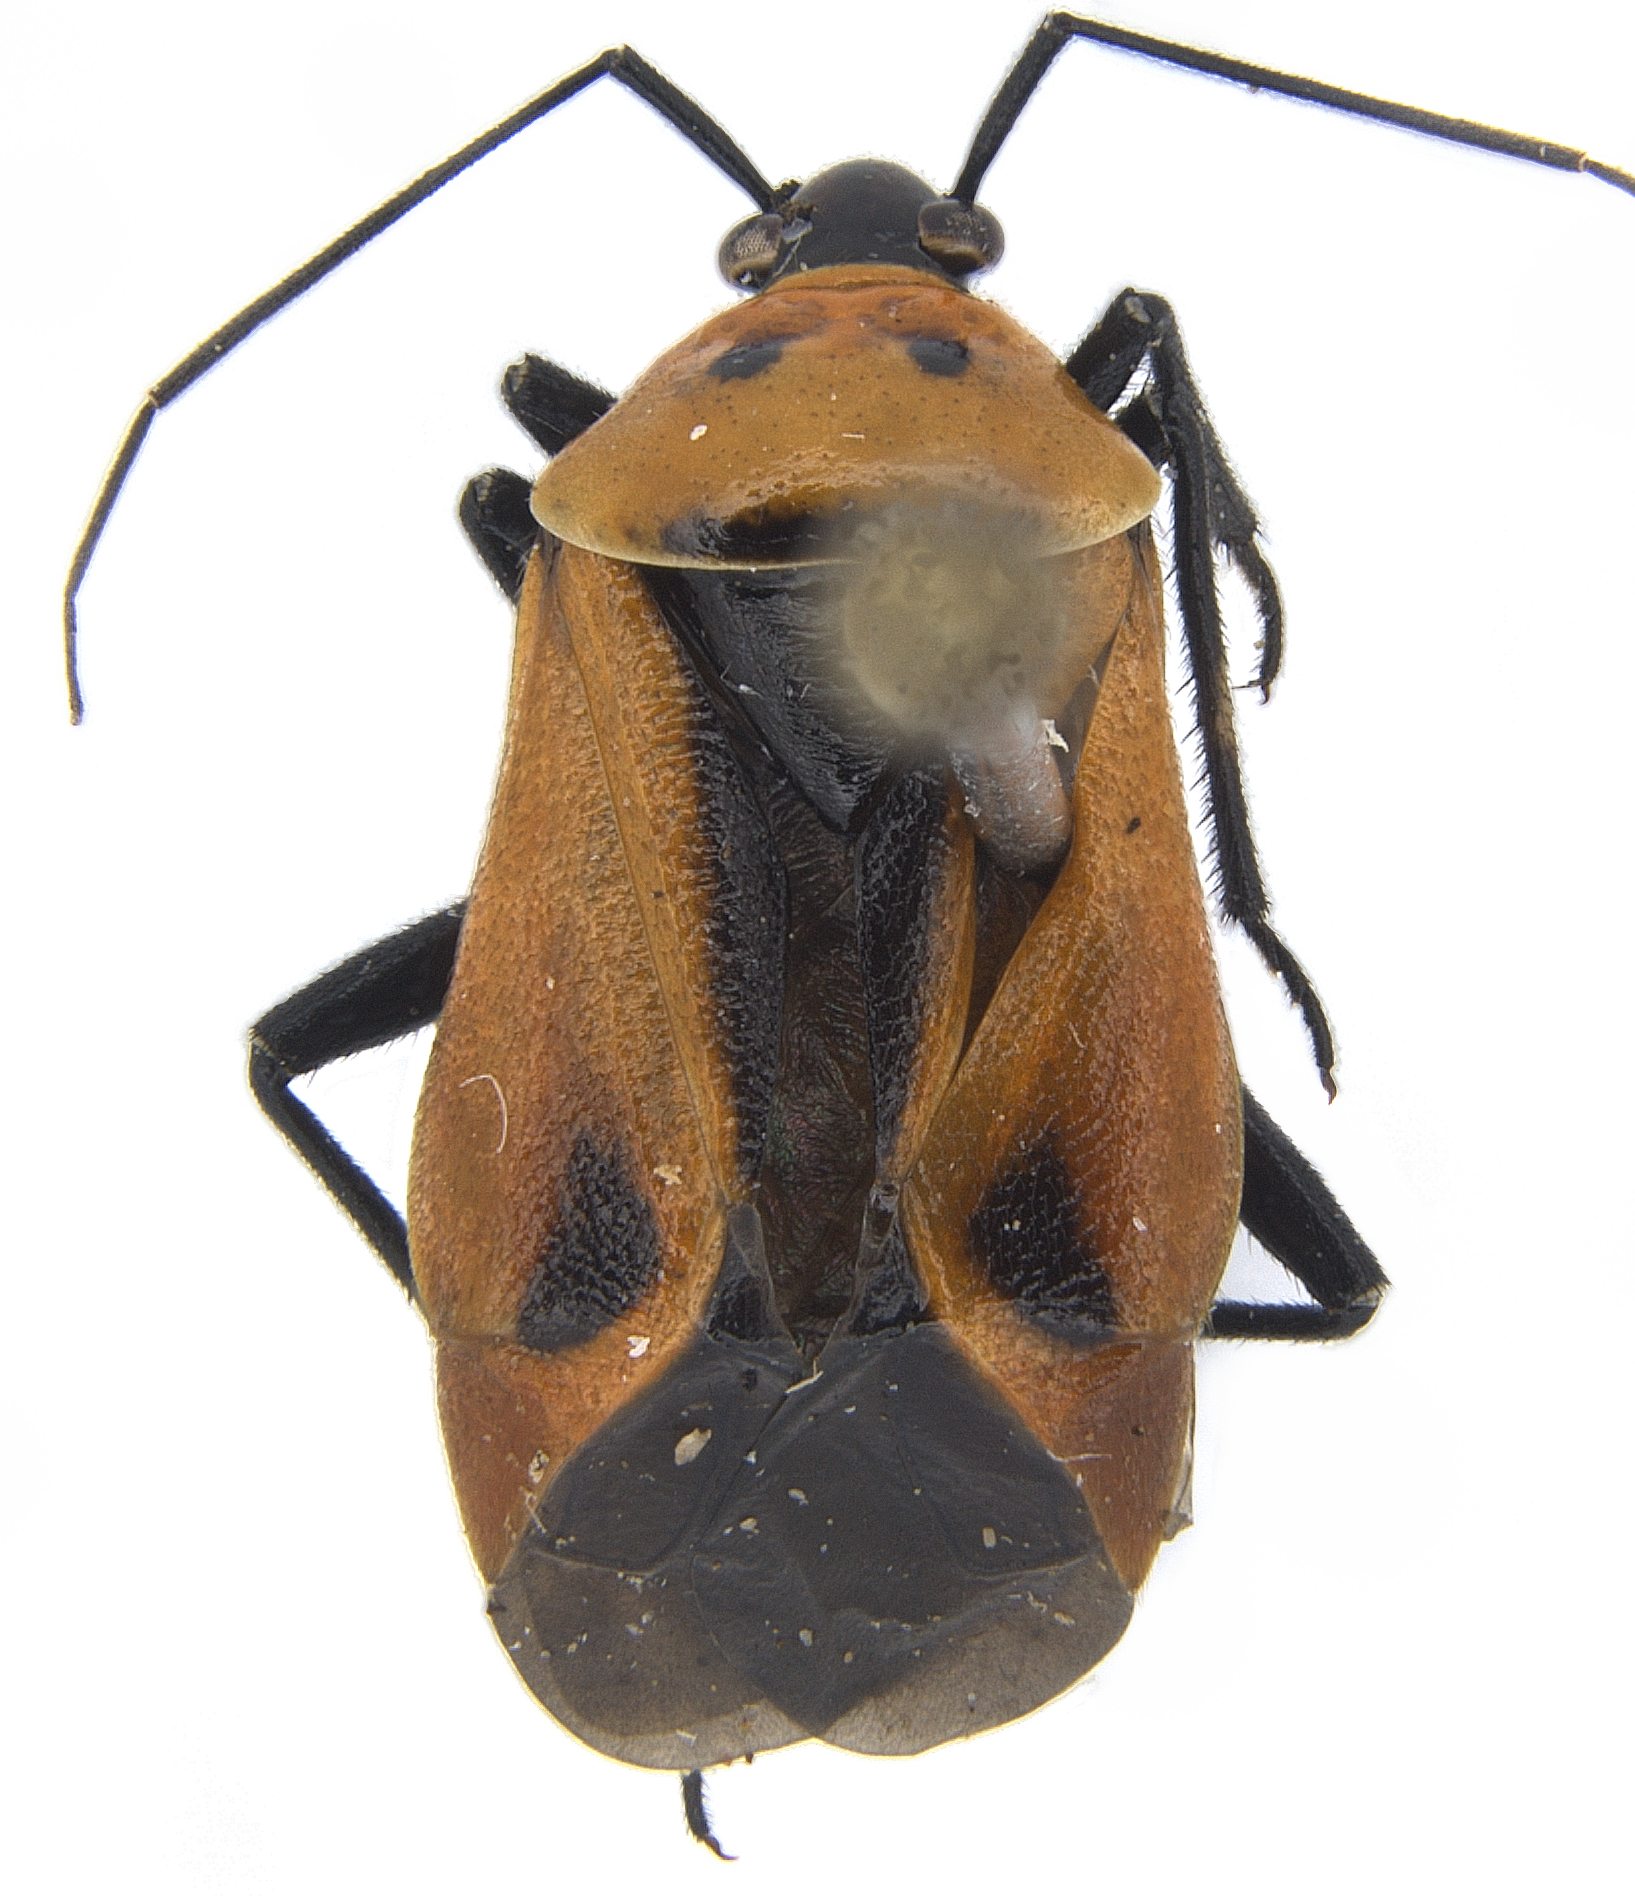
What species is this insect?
Neocapsus fasciativentris
